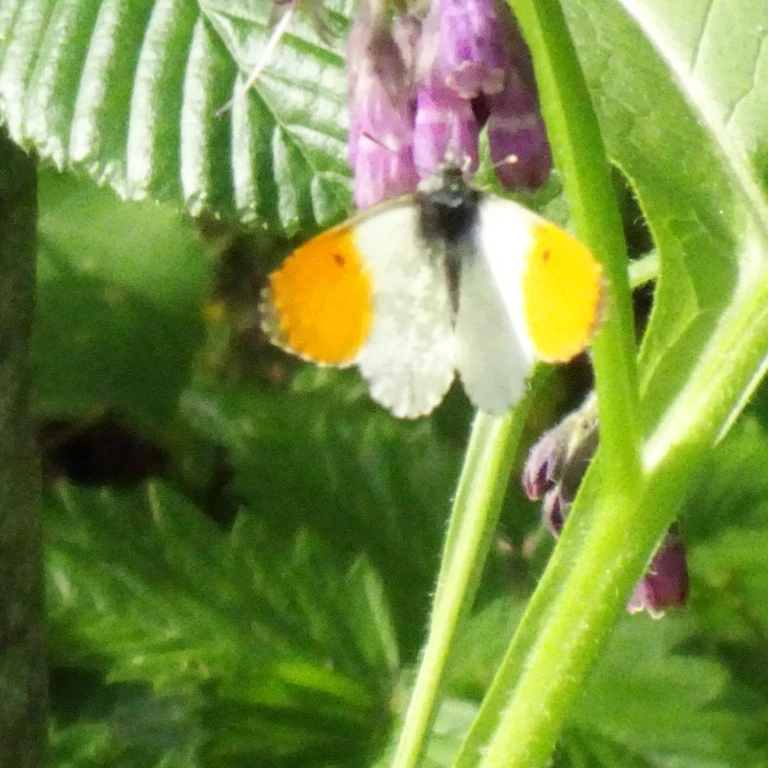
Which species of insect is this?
Anthocharis cardamines
